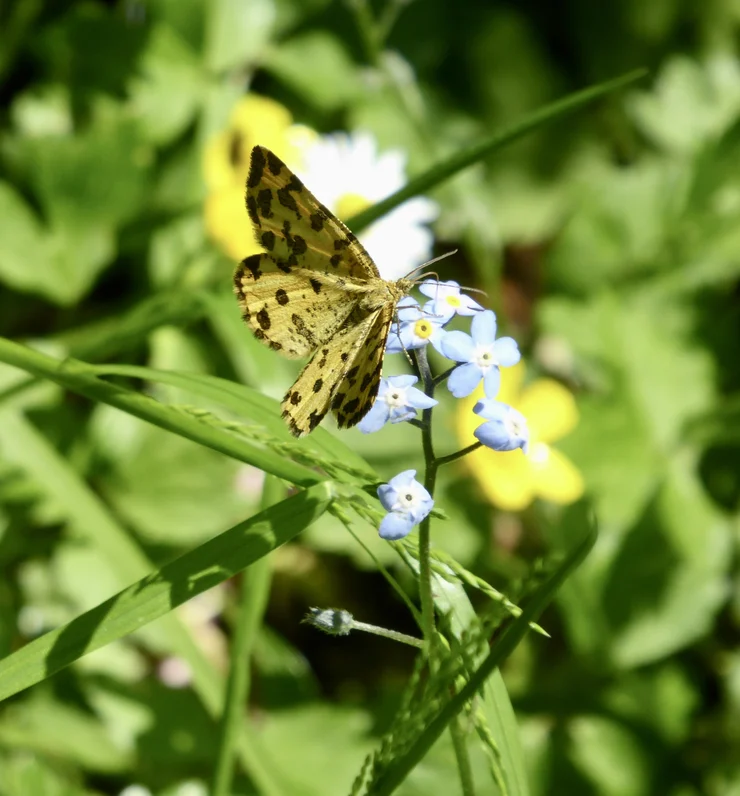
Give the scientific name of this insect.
Pseudopanthera macularia
